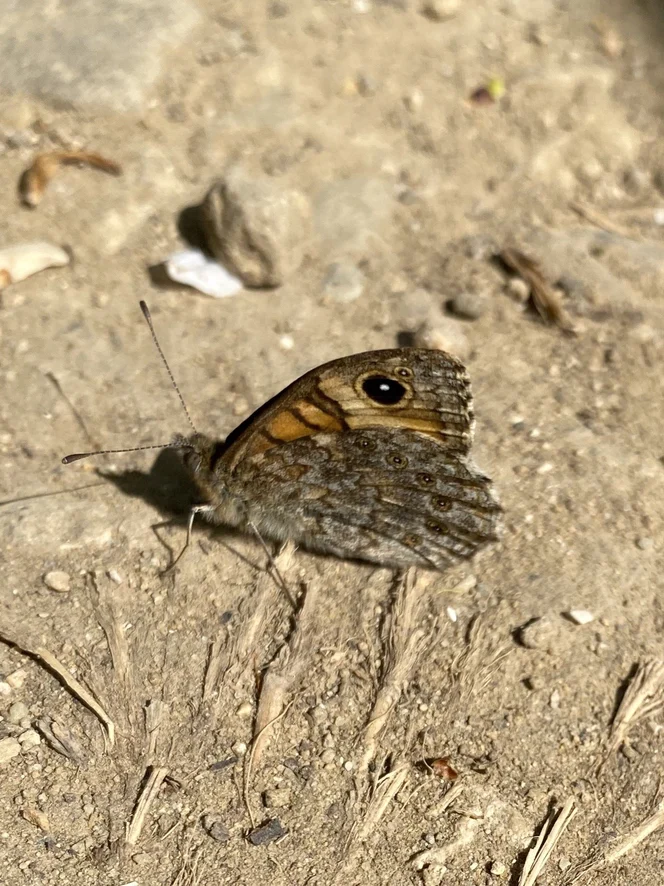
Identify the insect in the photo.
Lasiommata megera (also Pararge megera)
